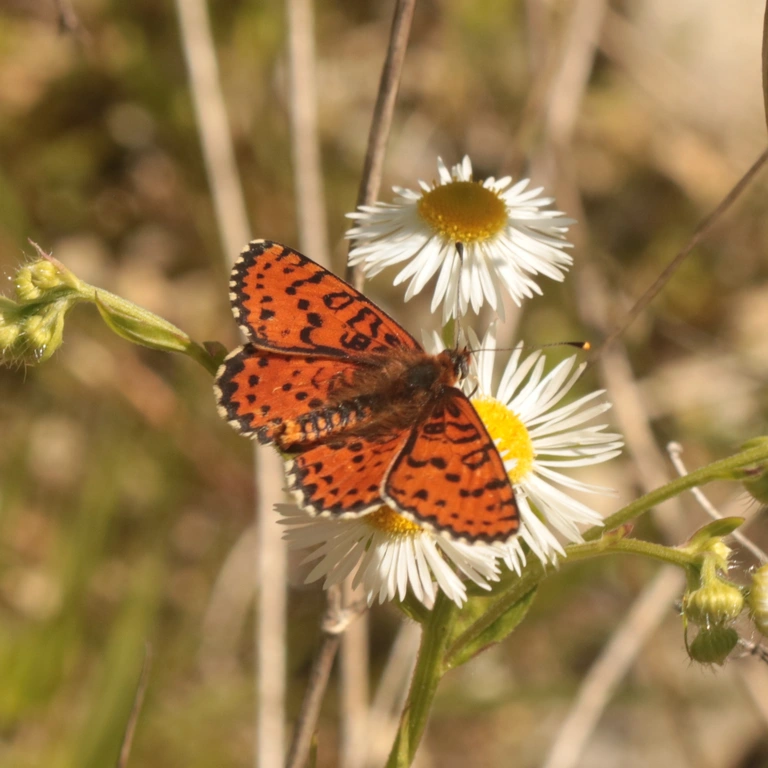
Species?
Melitaea didyma
